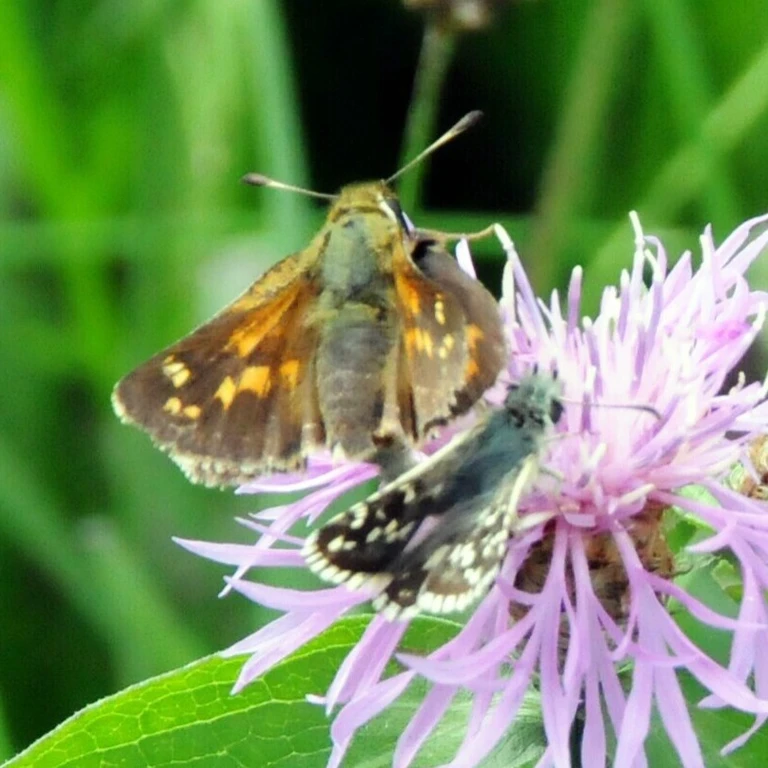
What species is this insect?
Hesperia comma
